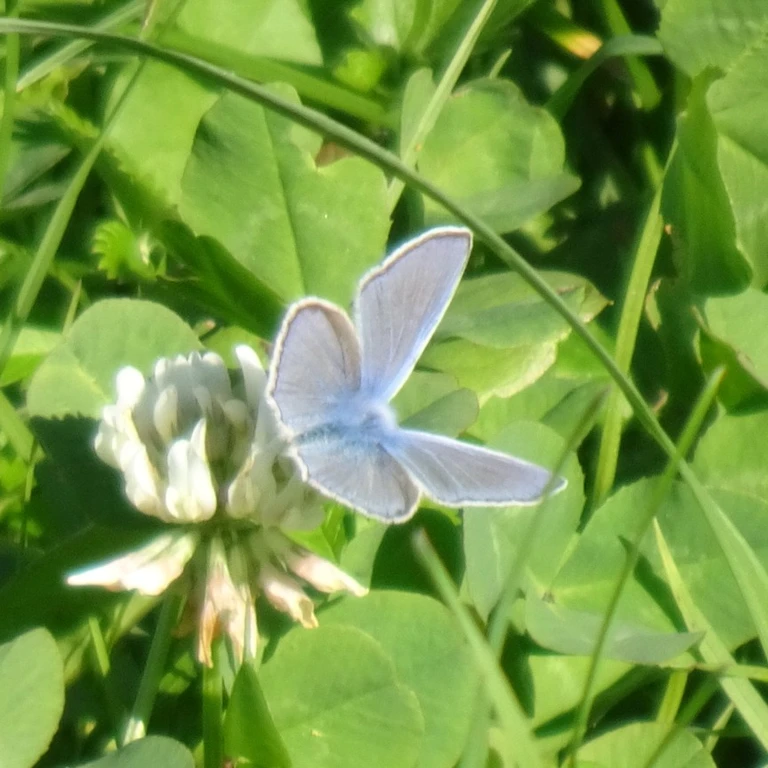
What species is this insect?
Polyommatus icarus
